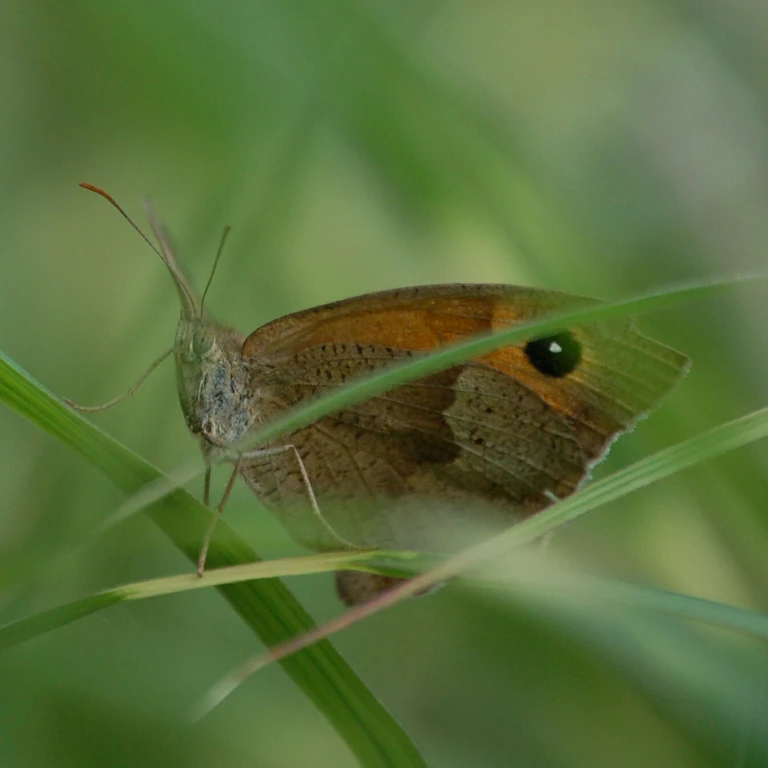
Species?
Maniola jurtina
